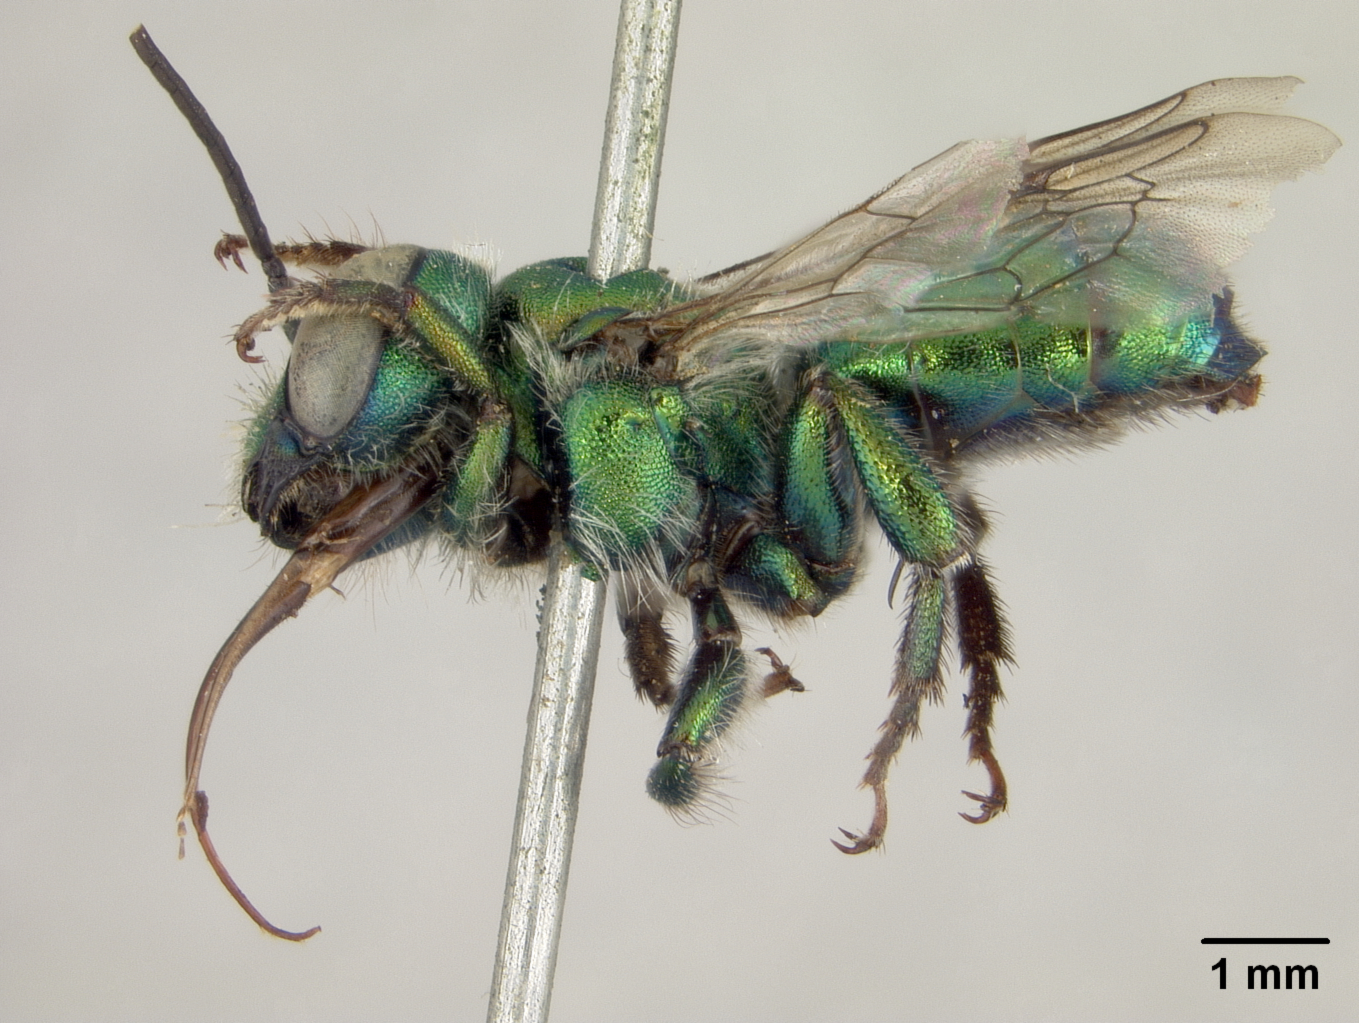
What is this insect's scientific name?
Osmia holochlora
